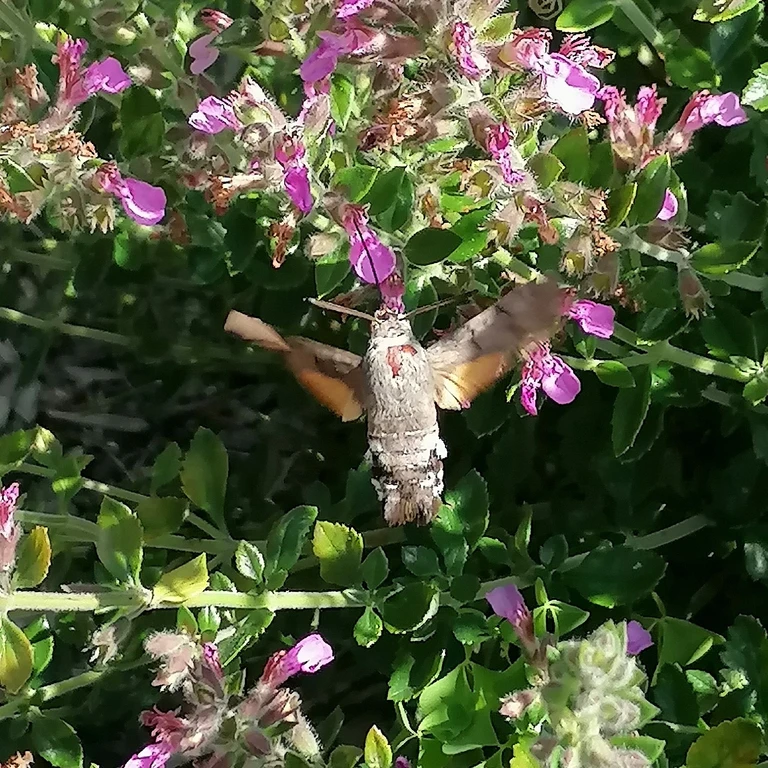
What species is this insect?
Macroglossum stellatarum
